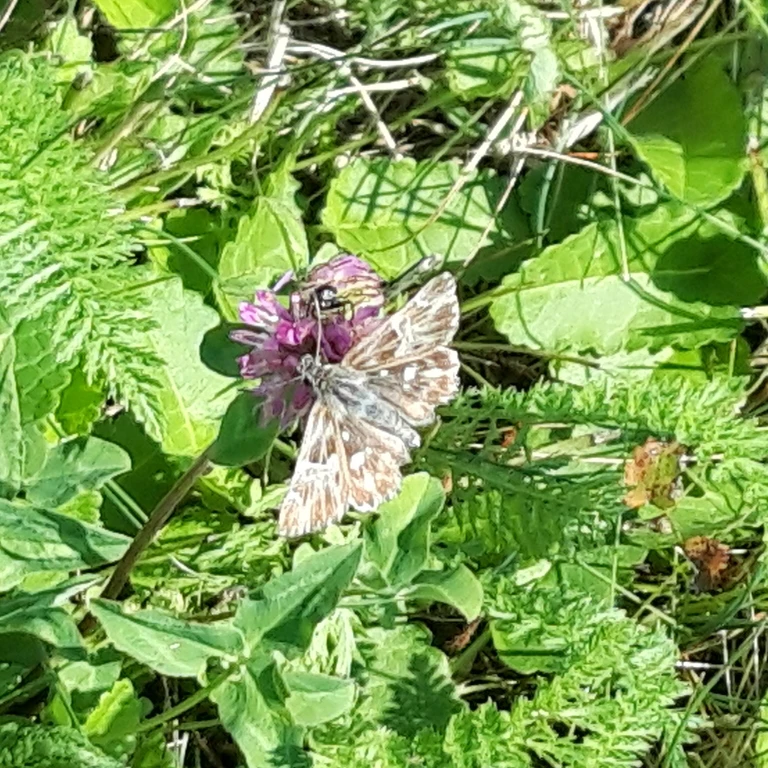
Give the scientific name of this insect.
Muschampia floccifera (also Carcharodus floccifera)
